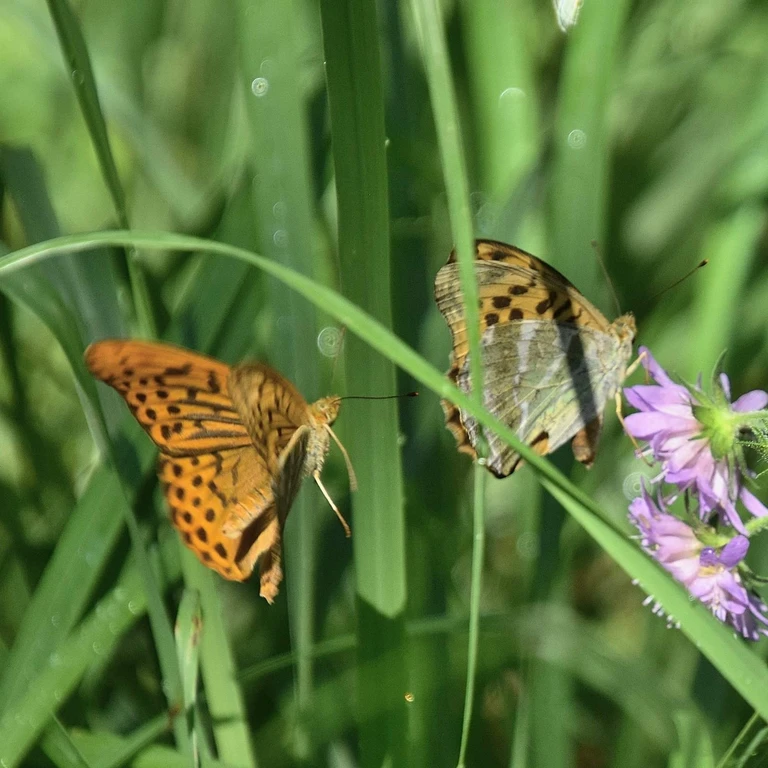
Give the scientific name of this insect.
Argynnis paphia
